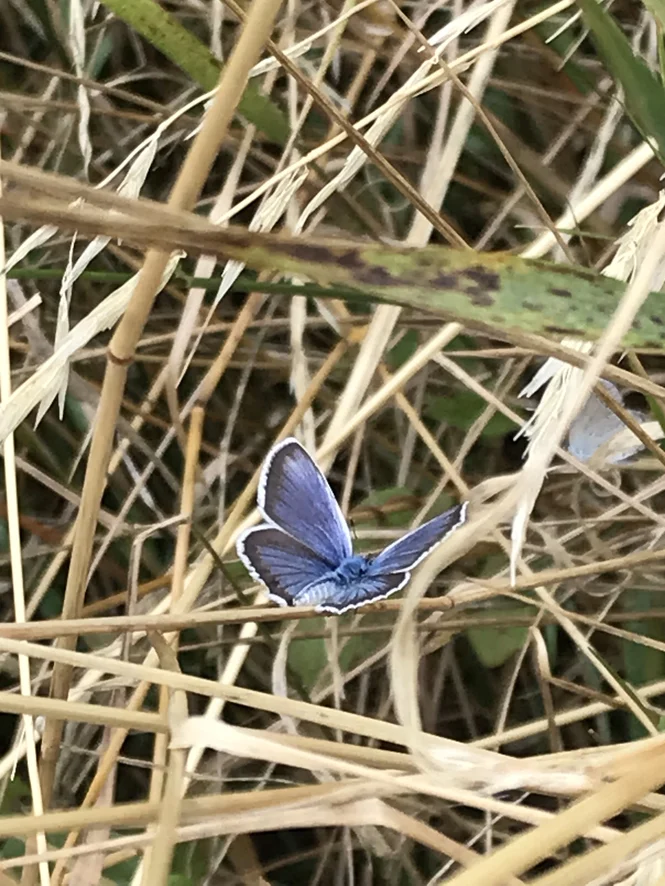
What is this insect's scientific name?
Plebejus argus
